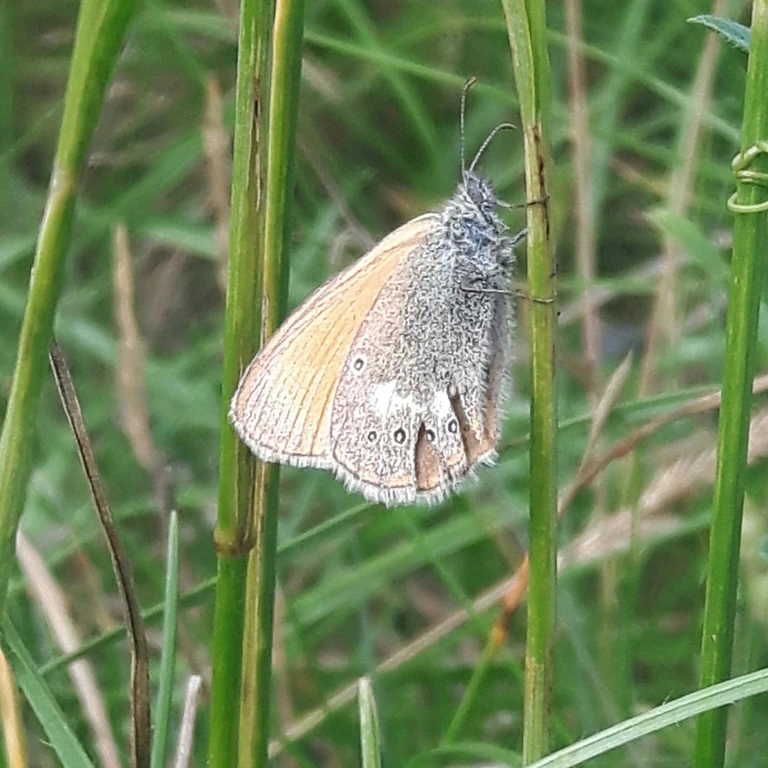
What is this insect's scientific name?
Coenonympha glycerion (also Coenonympha iphis)
